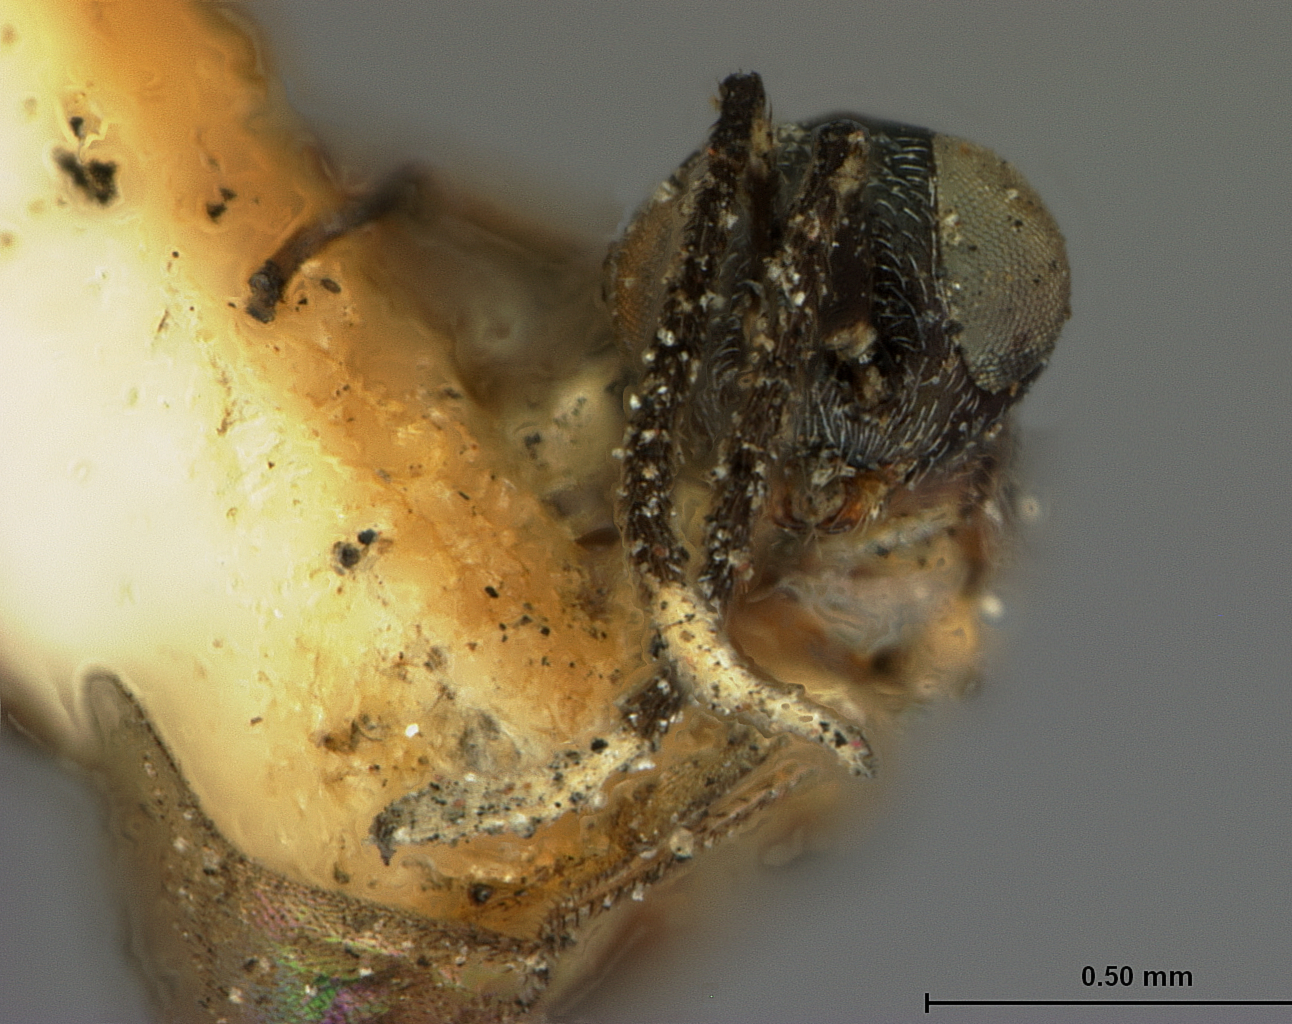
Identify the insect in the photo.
Dinocarsis thyridopterygis
